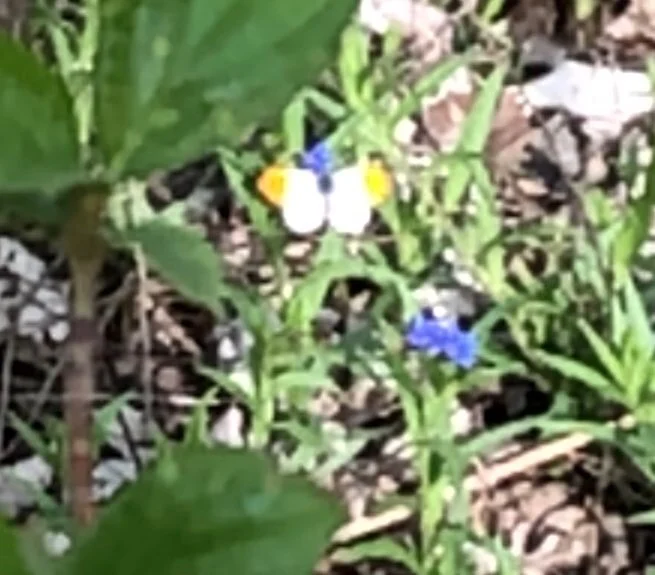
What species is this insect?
Anthocharis cardamines
